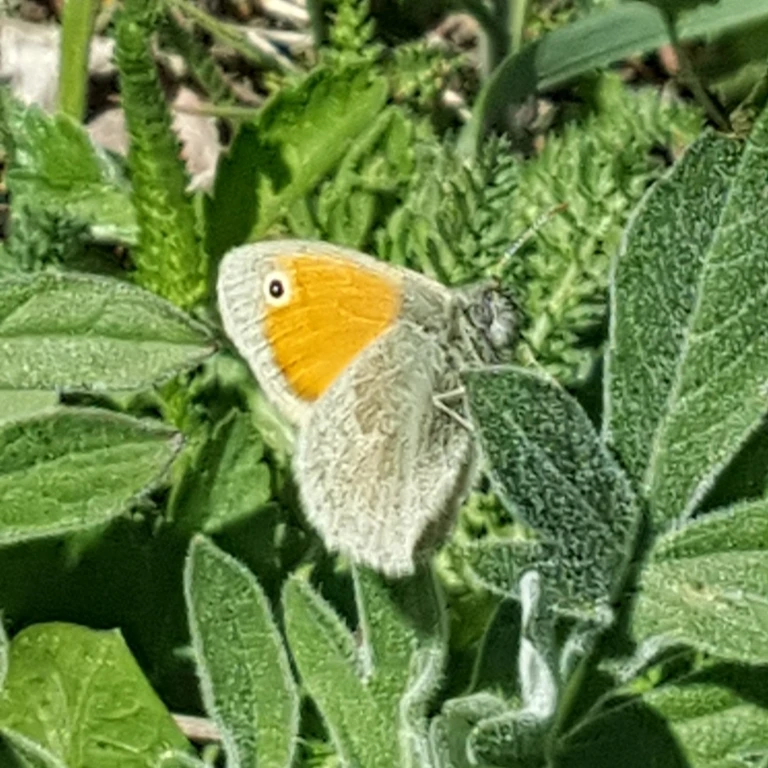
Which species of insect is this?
Coenonympha pamphilus
